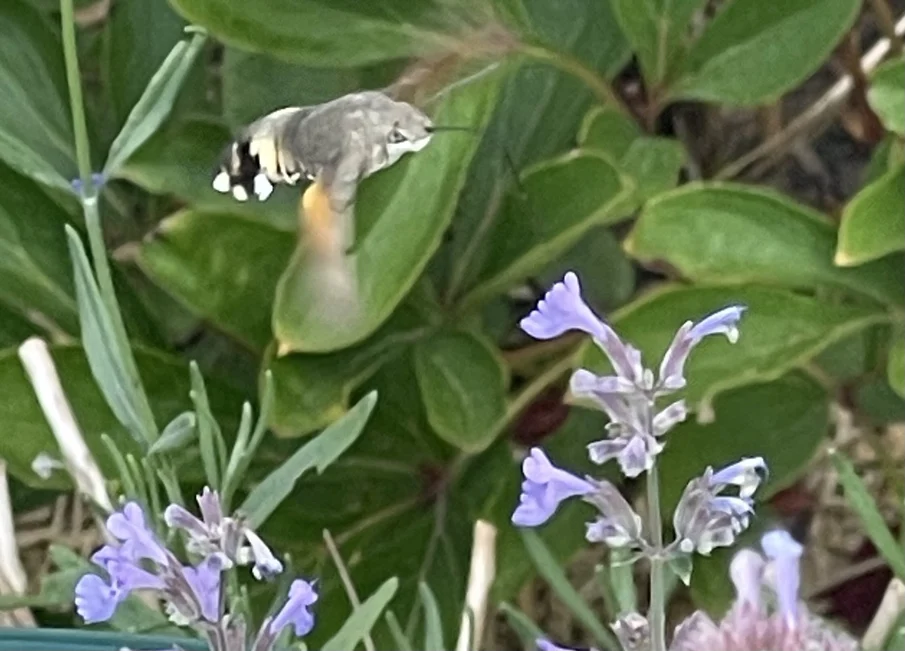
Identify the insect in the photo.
Macroglossum stellatarum
